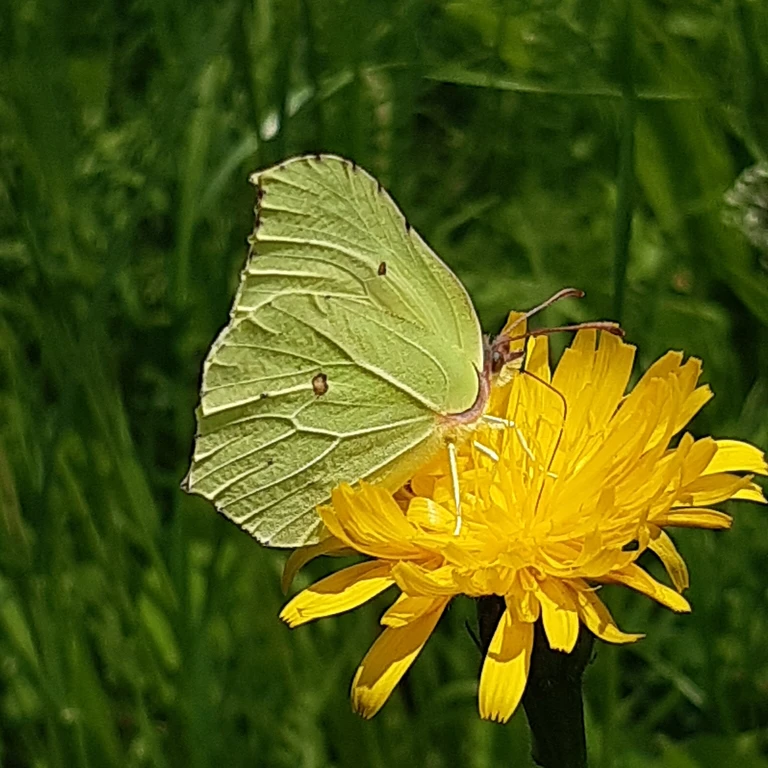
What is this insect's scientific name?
Gonepteryx rhamni
